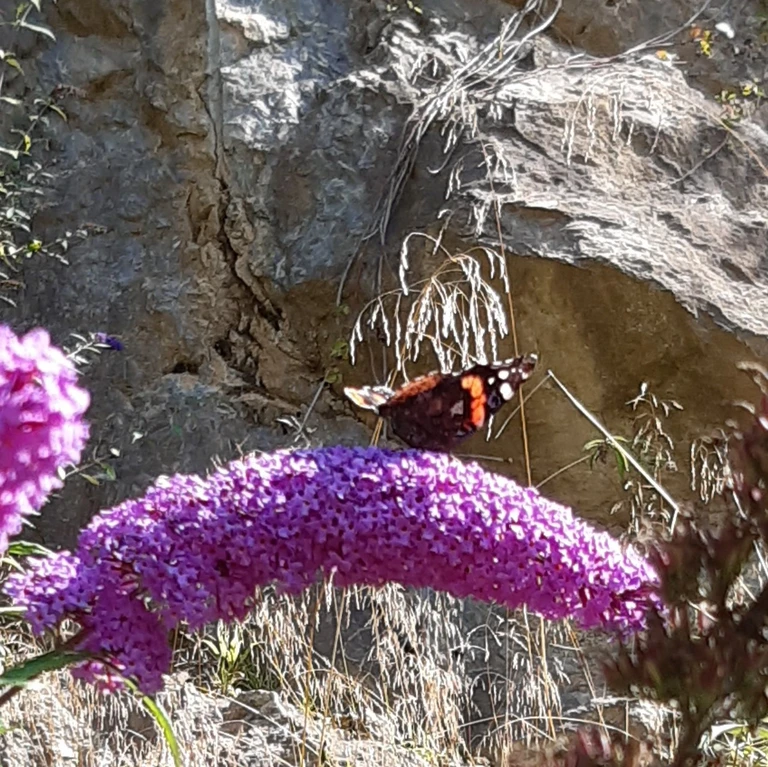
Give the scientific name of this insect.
Vanessa atalanta
